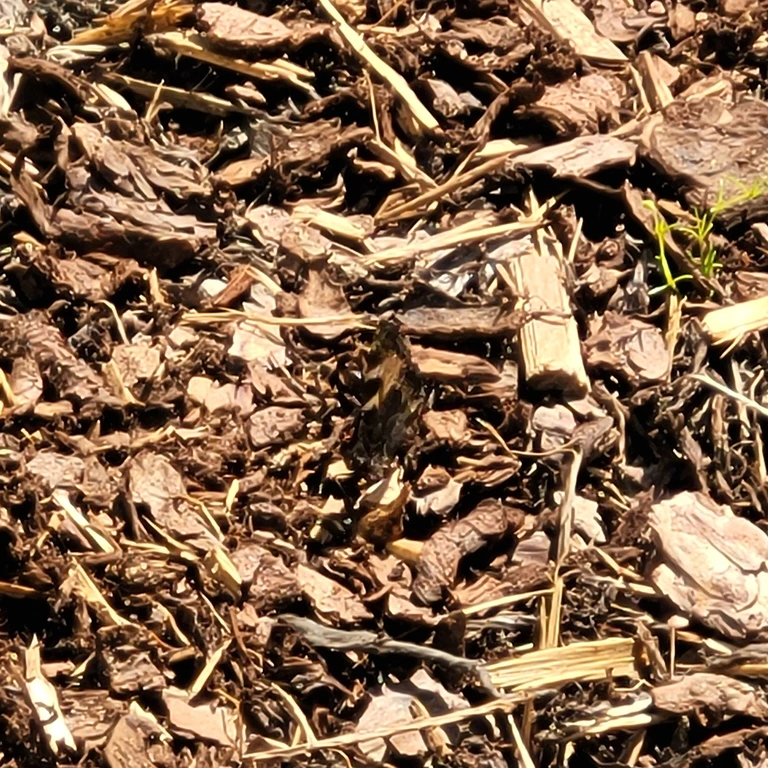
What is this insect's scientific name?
Aglais urticae
